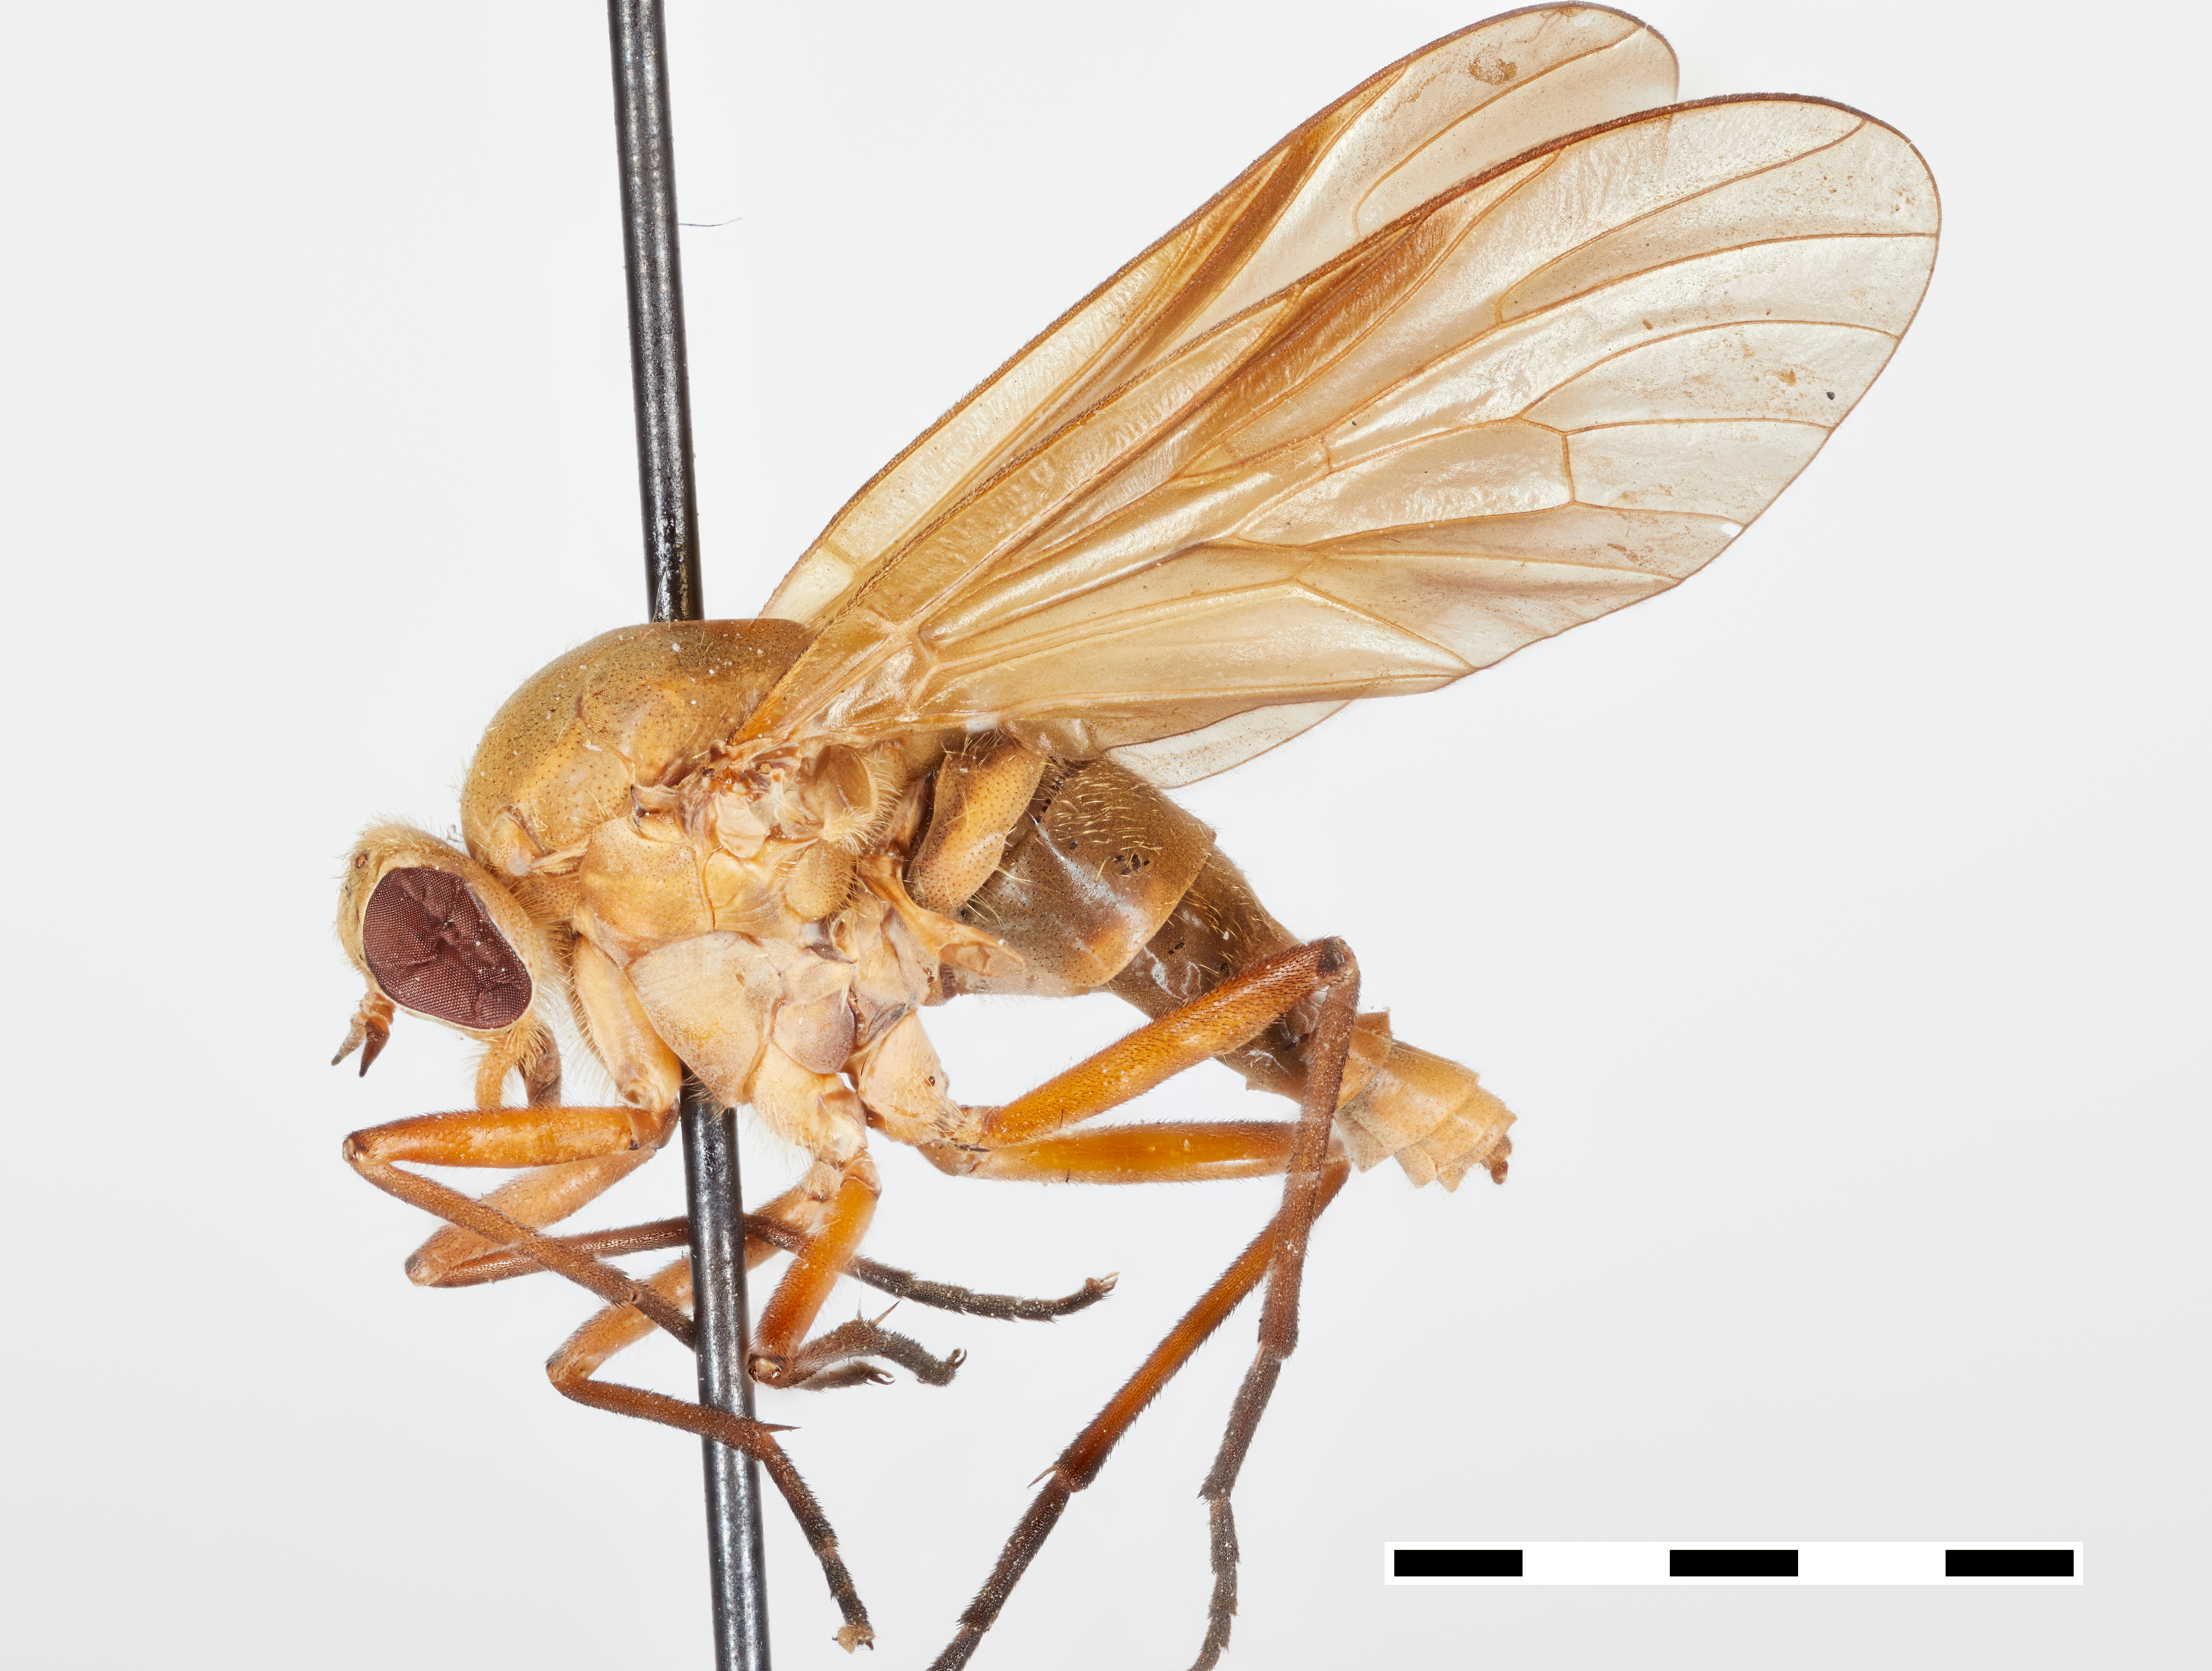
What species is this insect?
Arthroceras subaquilum
